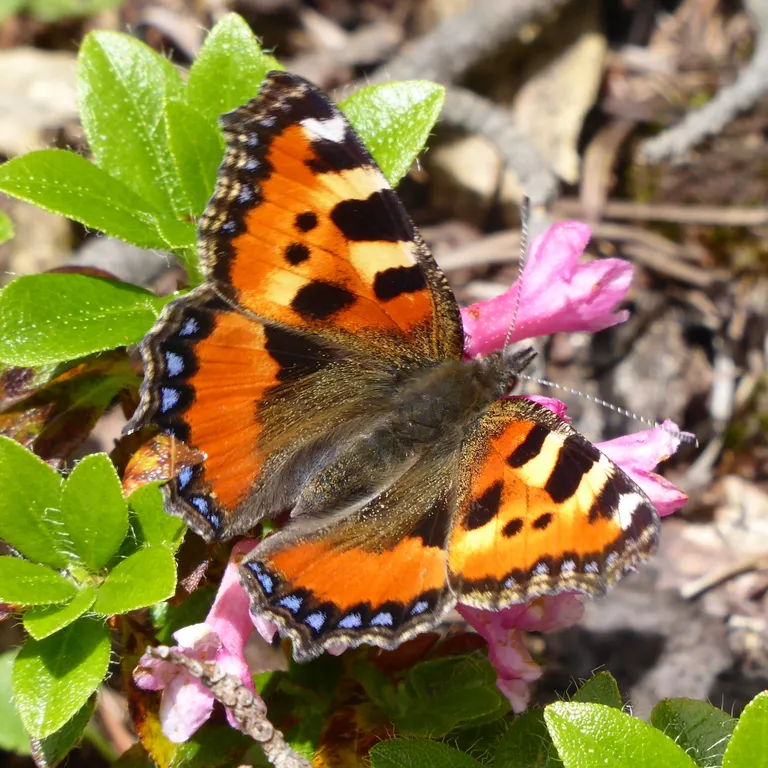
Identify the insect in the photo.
Aglais urticae
